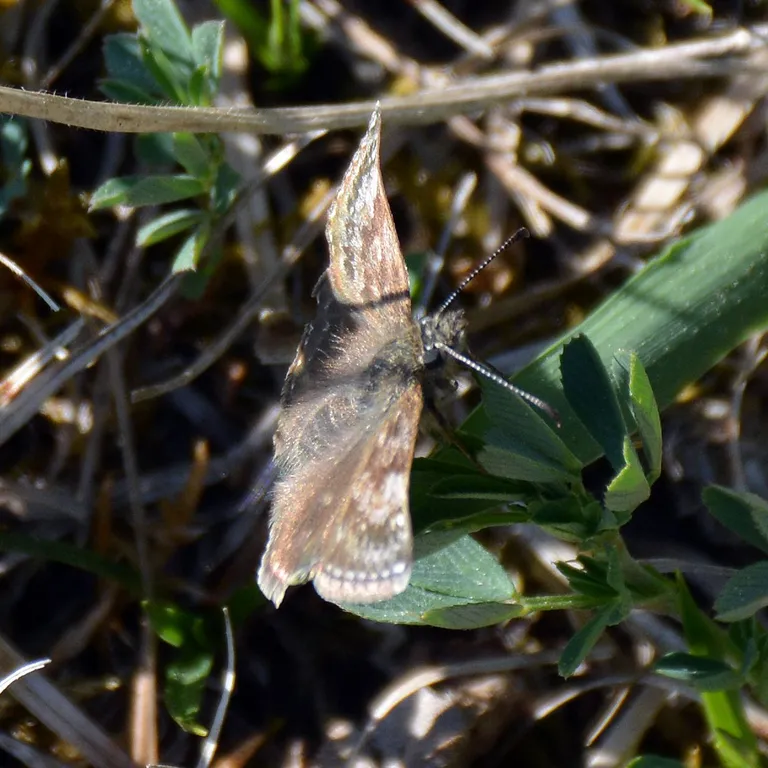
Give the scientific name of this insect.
Erynnis tages
